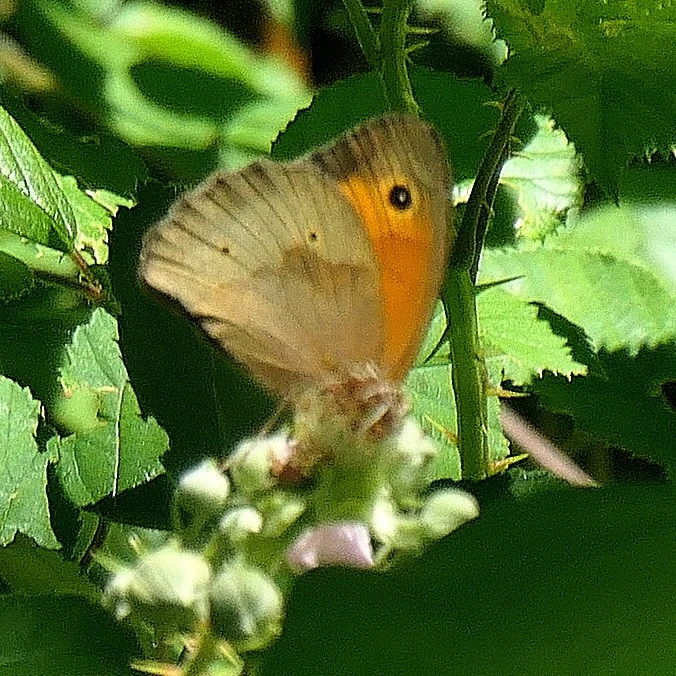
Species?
Maniola jurtina
